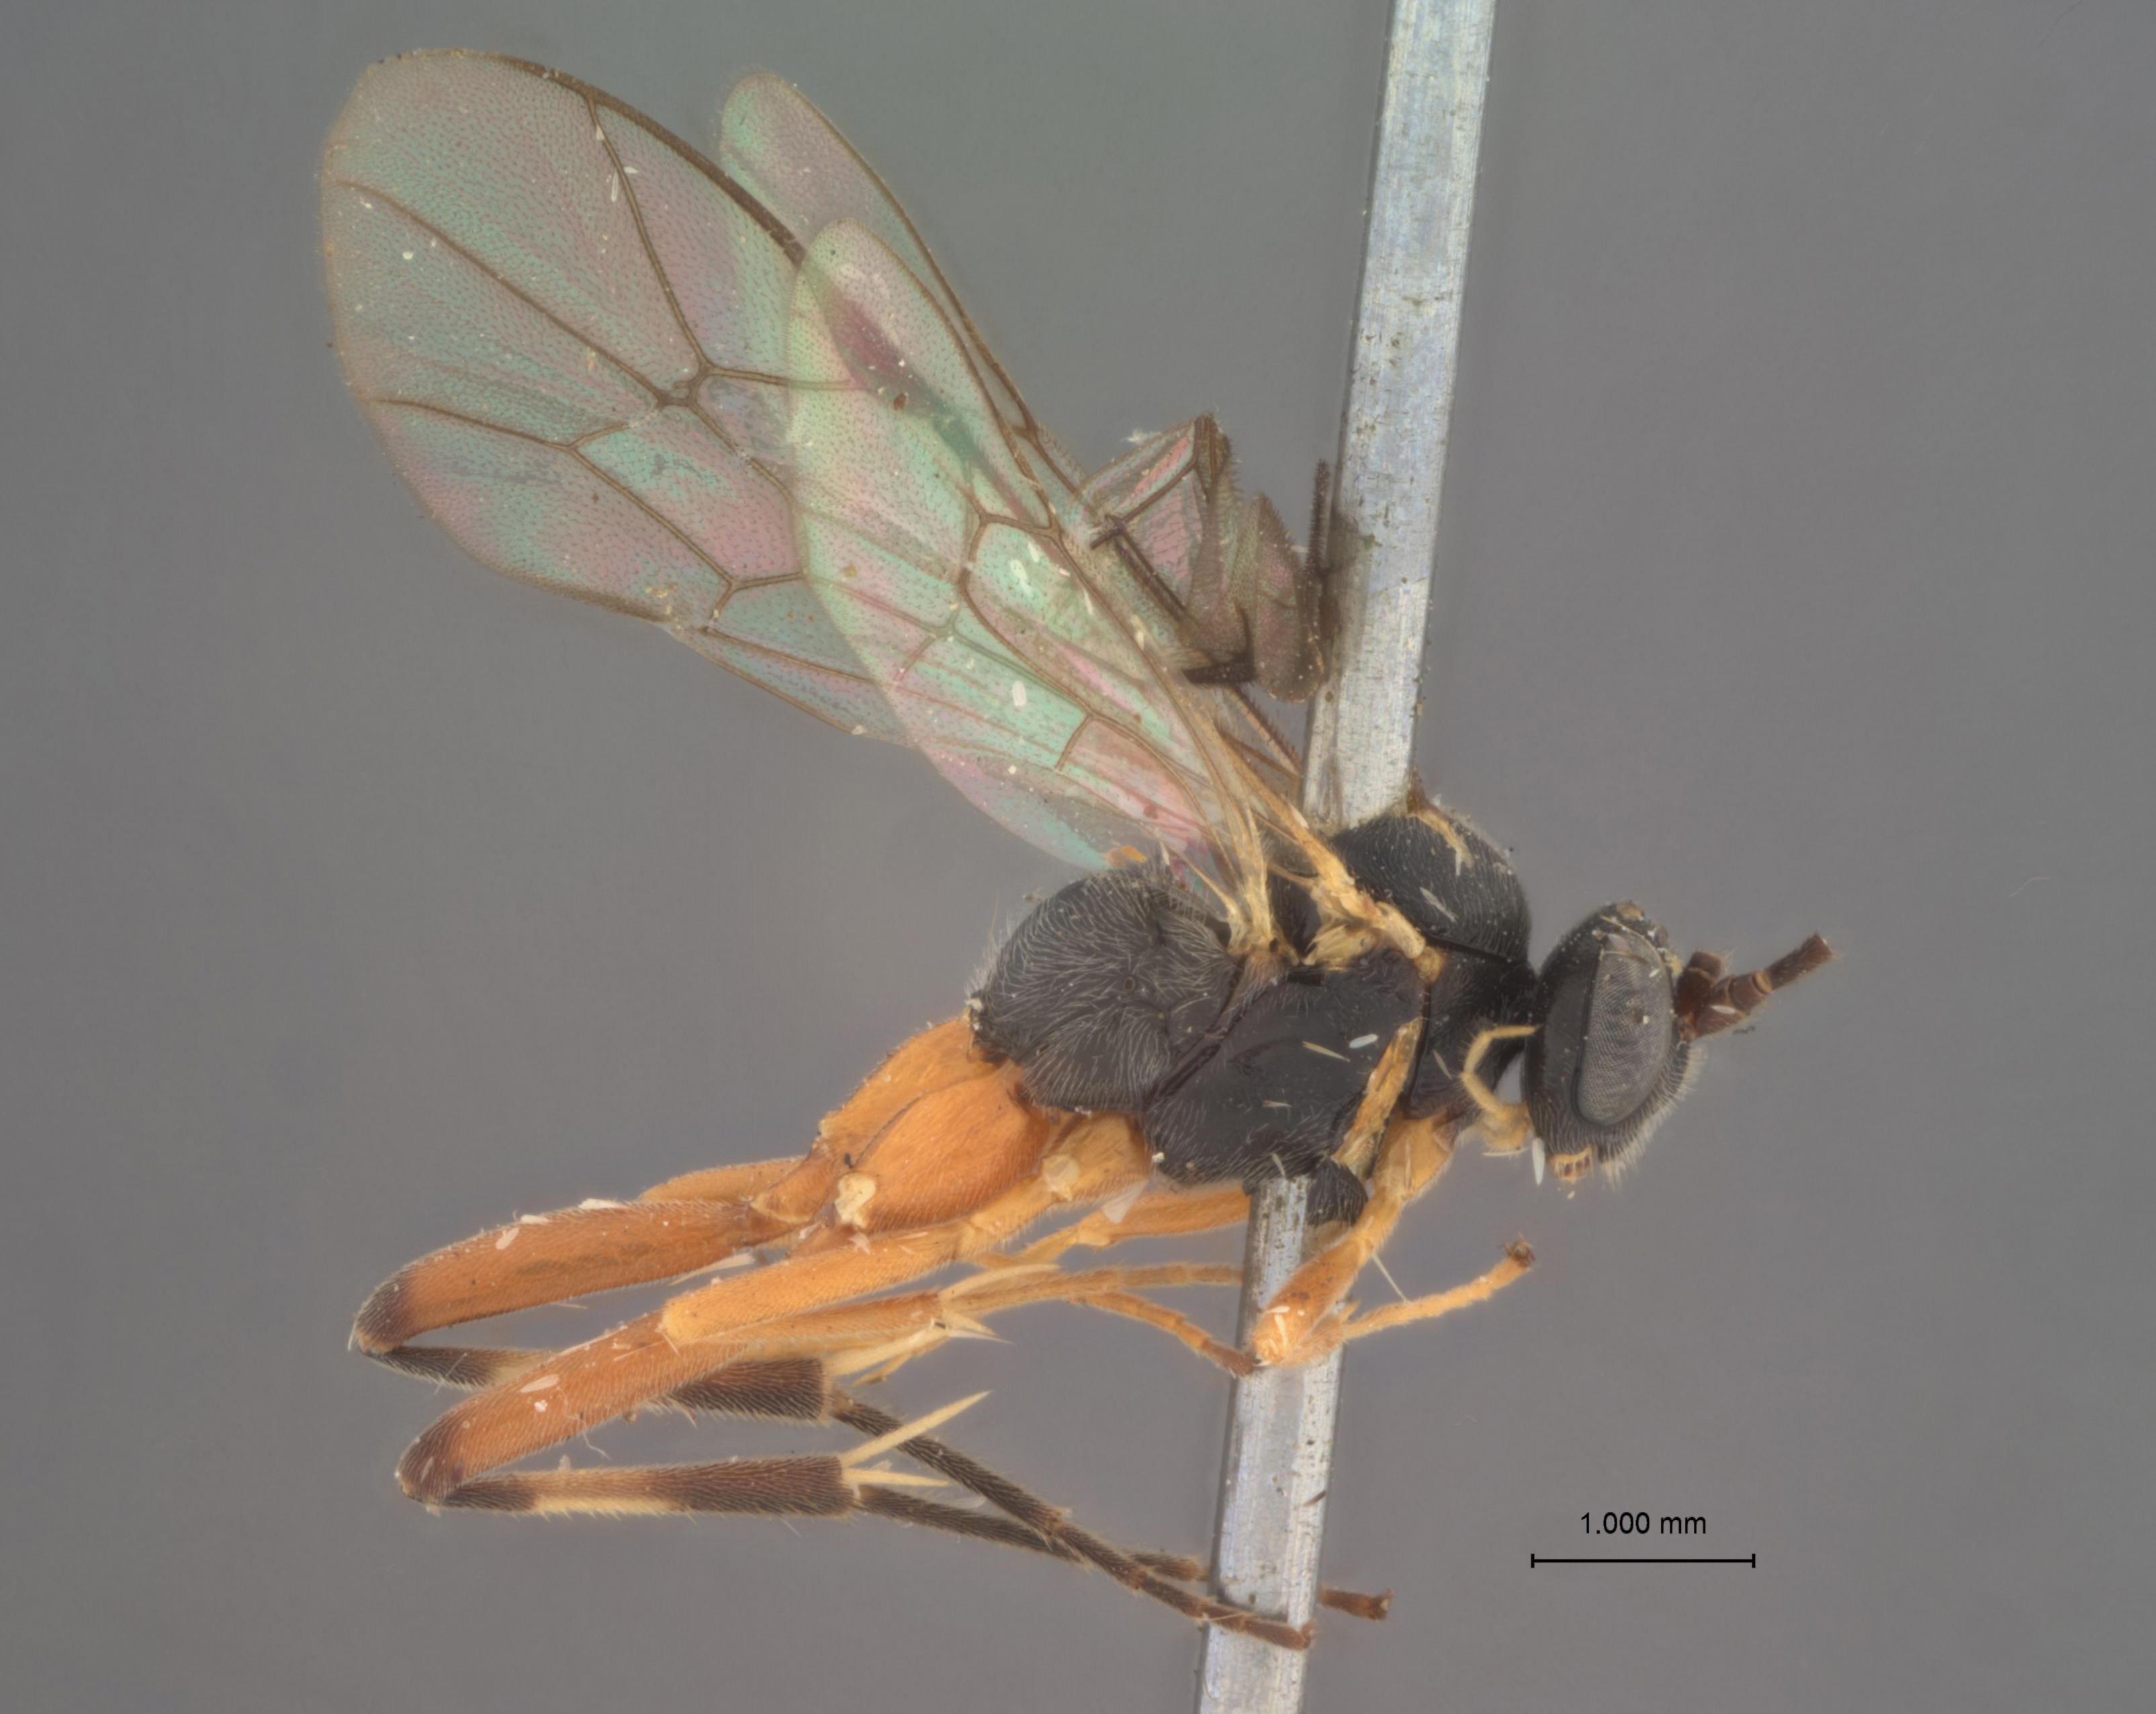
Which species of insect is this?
Hypothereutes annulipes
